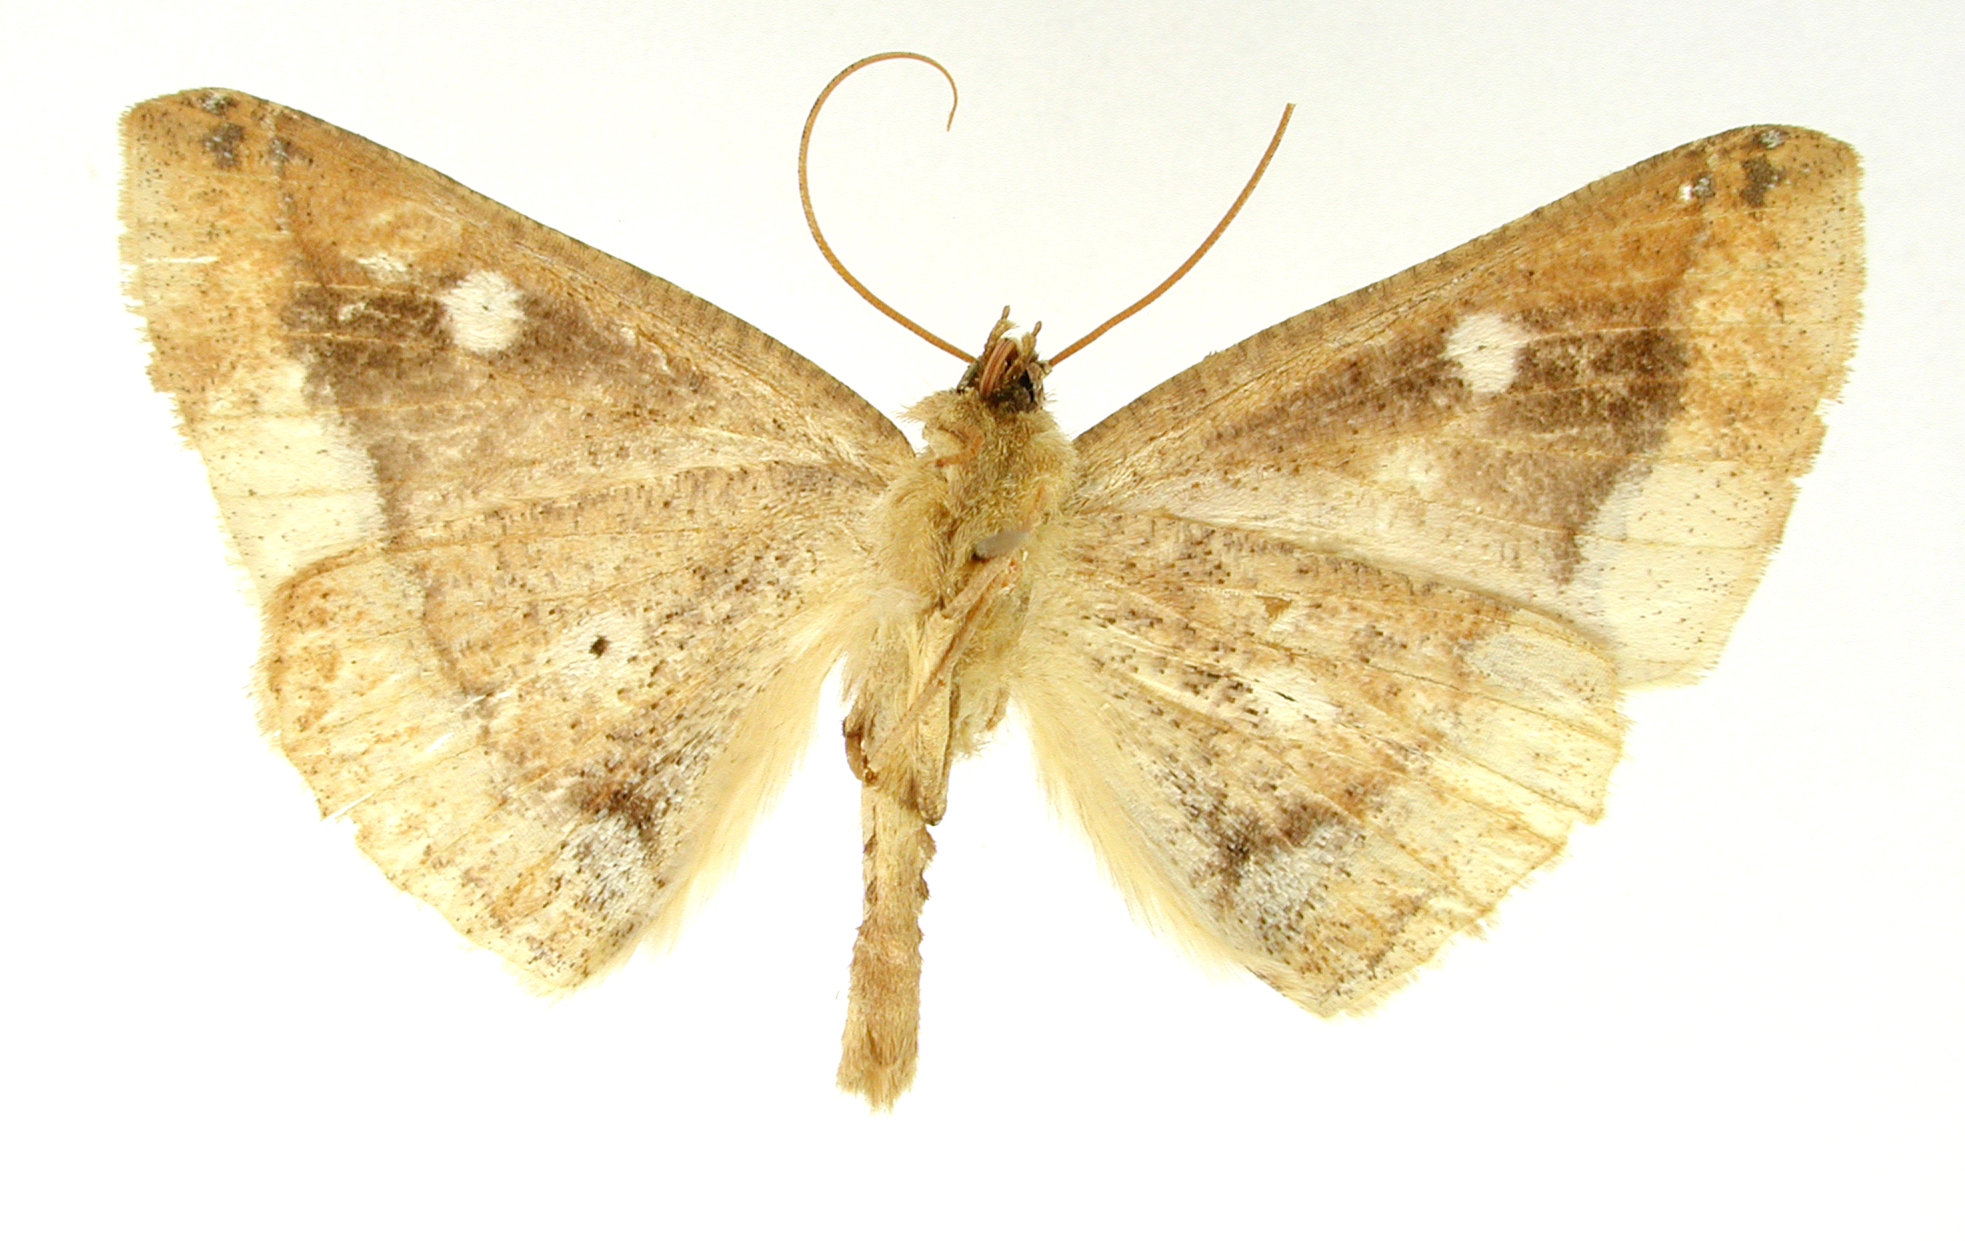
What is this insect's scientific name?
Bonatea flexilineata
